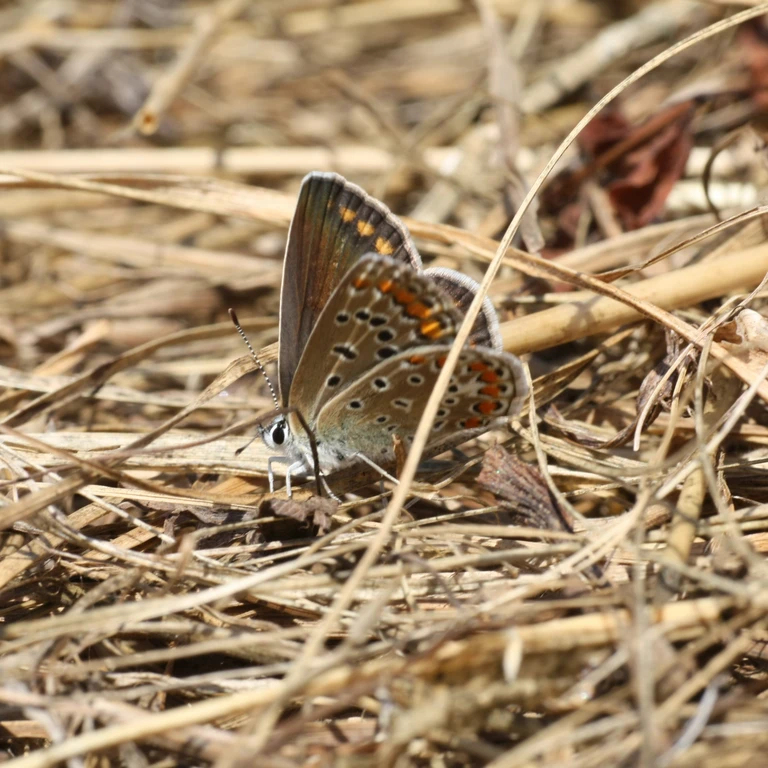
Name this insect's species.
Polyommatus icarus
